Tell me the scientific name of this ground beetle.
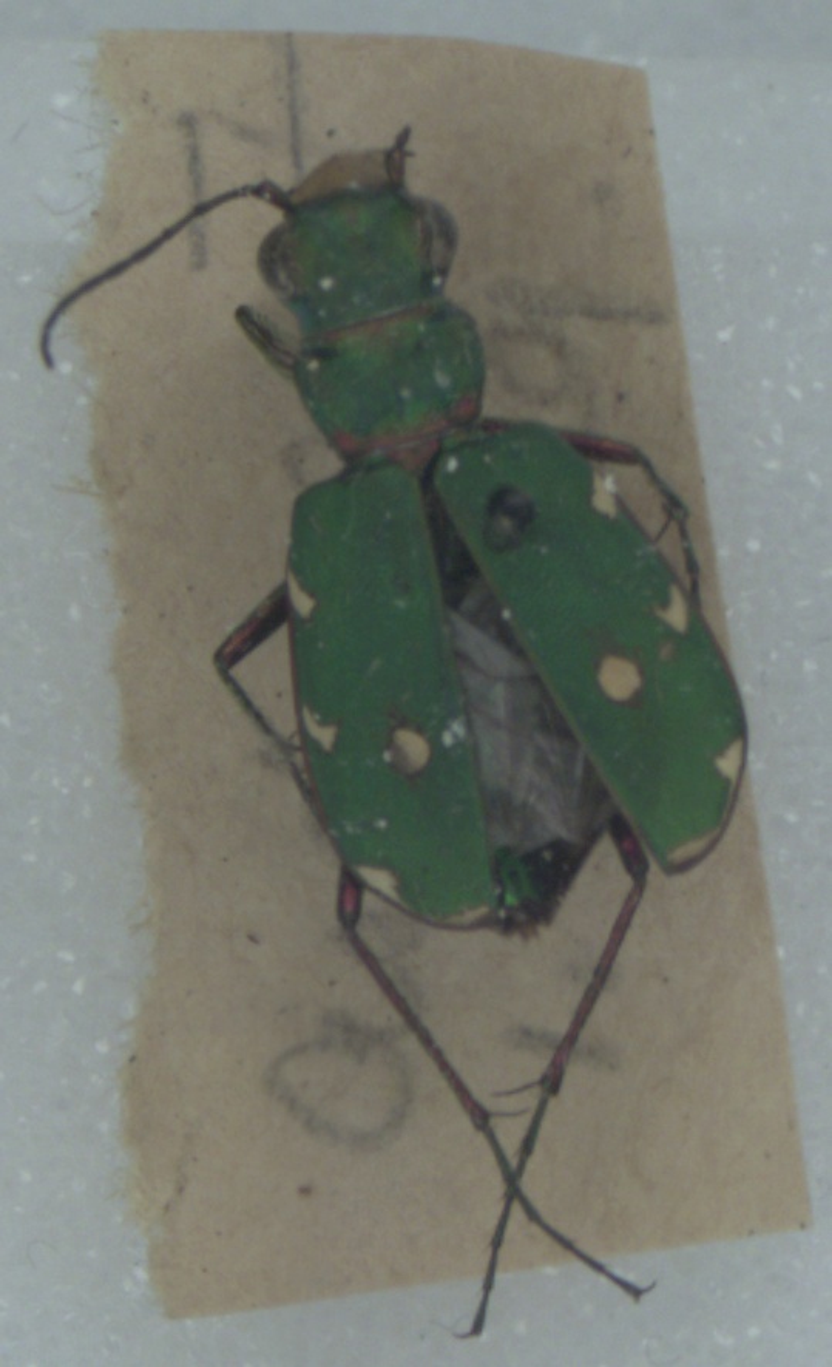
Cicindela campestris
